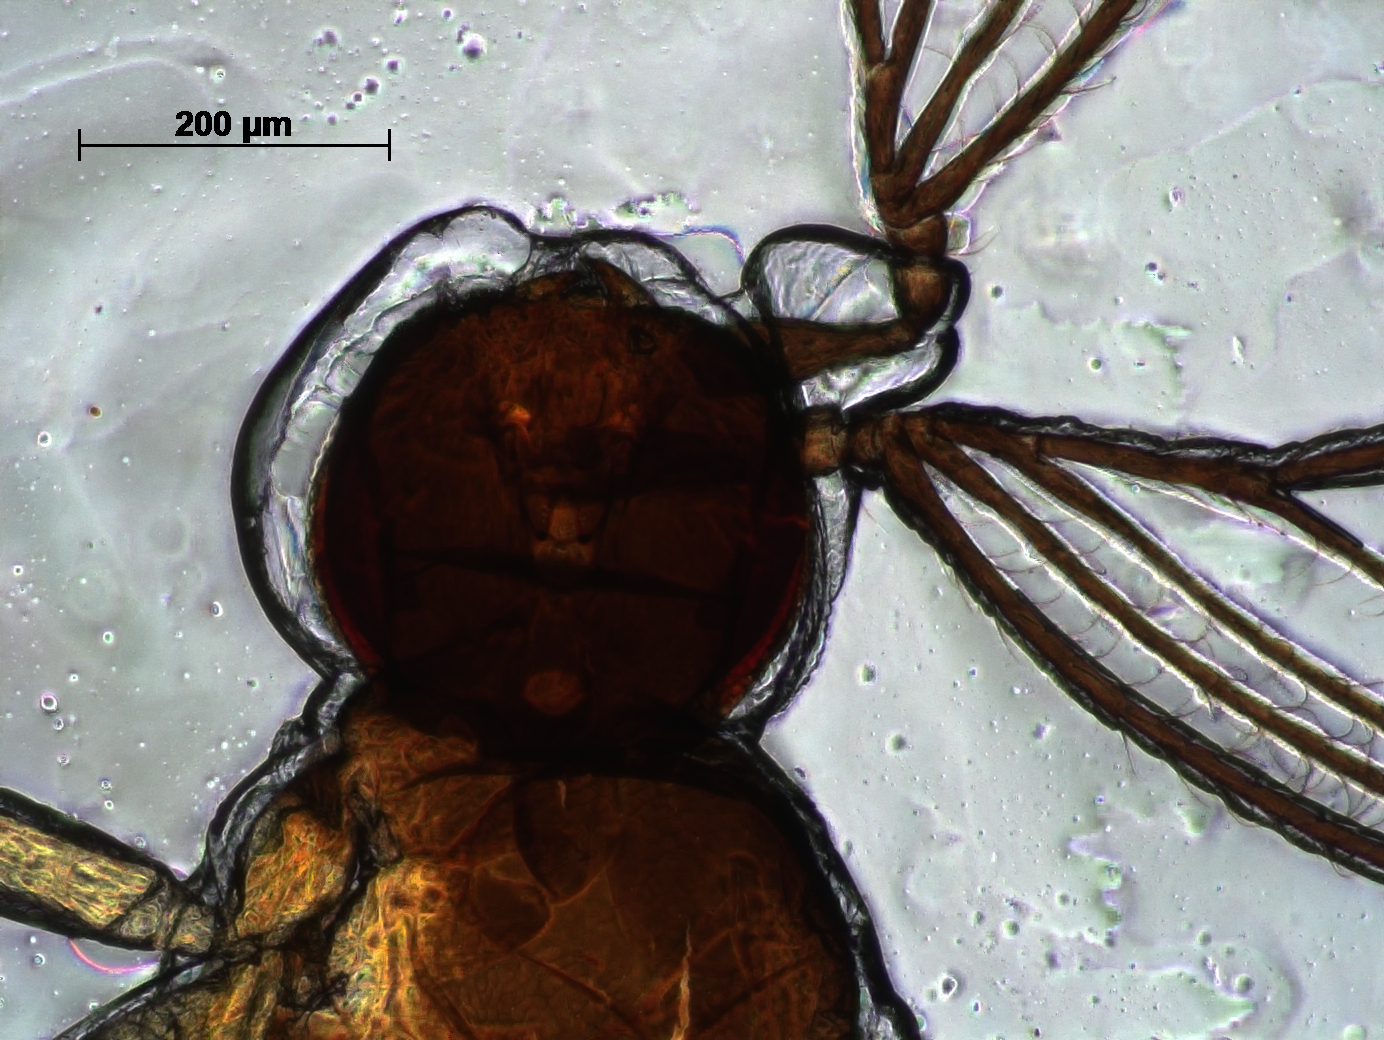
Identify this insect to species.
Diversicornia panchgania
